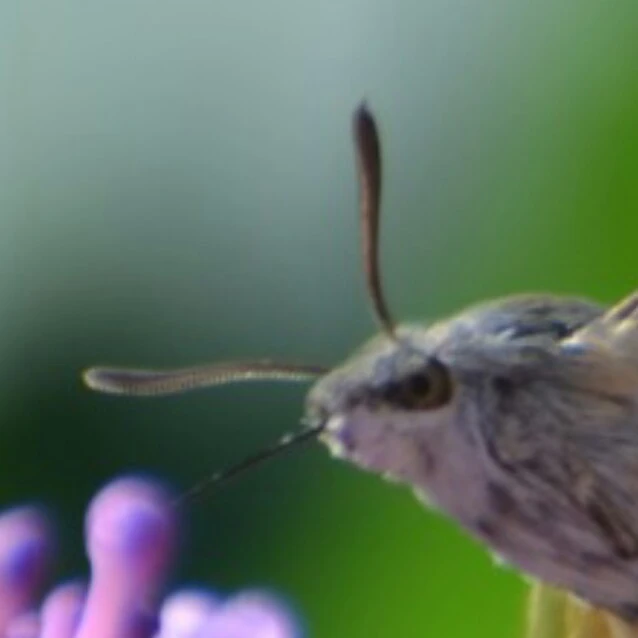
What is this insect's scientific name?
Macroglossum stellatarum
